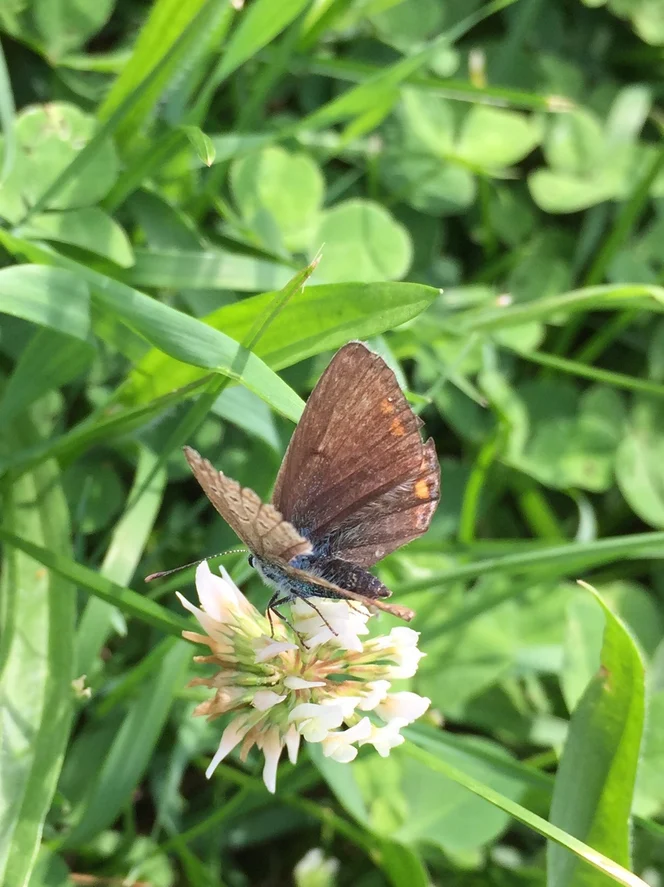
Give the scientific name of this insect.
Polyommatus icarus
